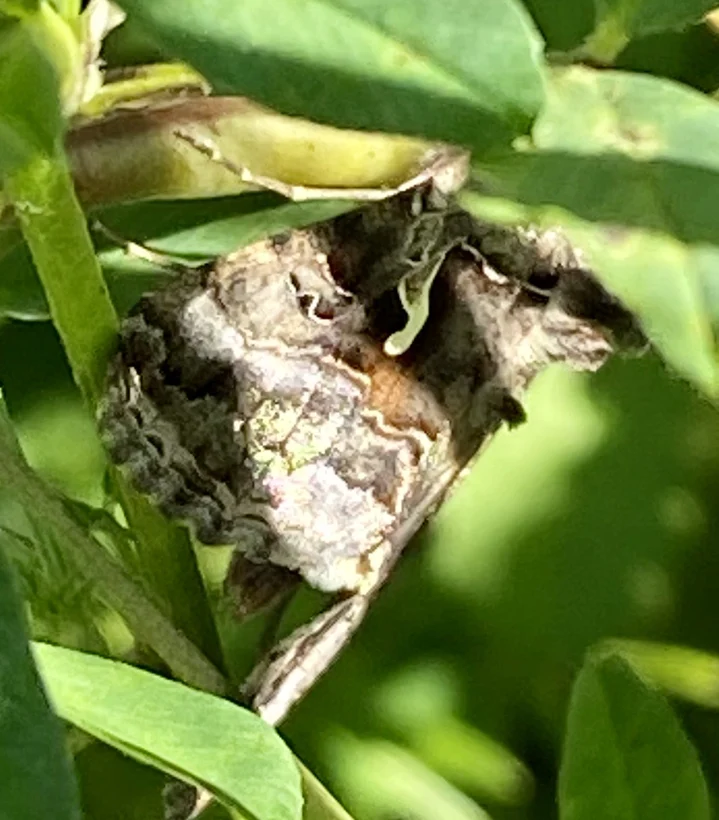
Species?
Autographa gamma
